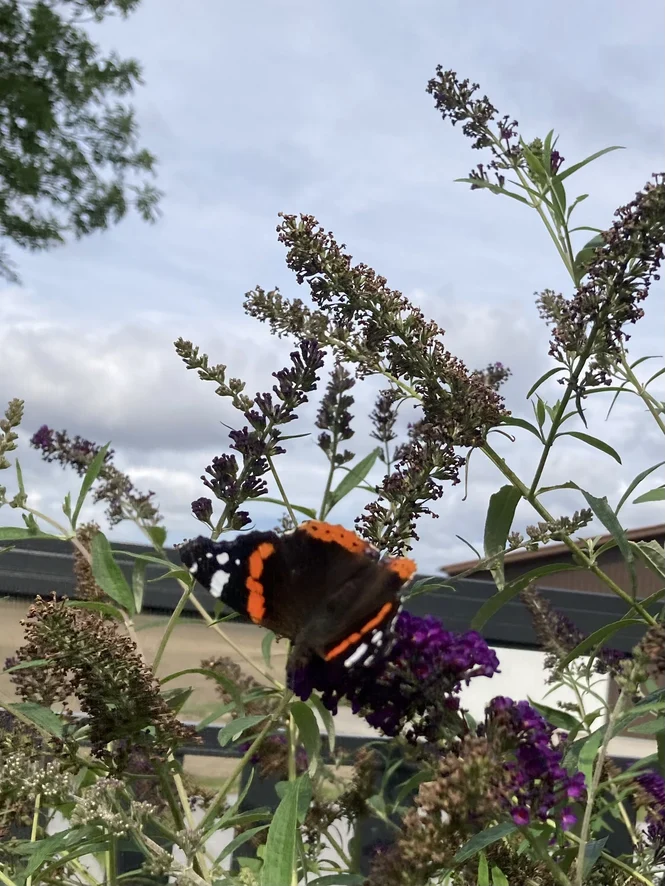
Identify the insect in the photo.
Vanessa atalanta
